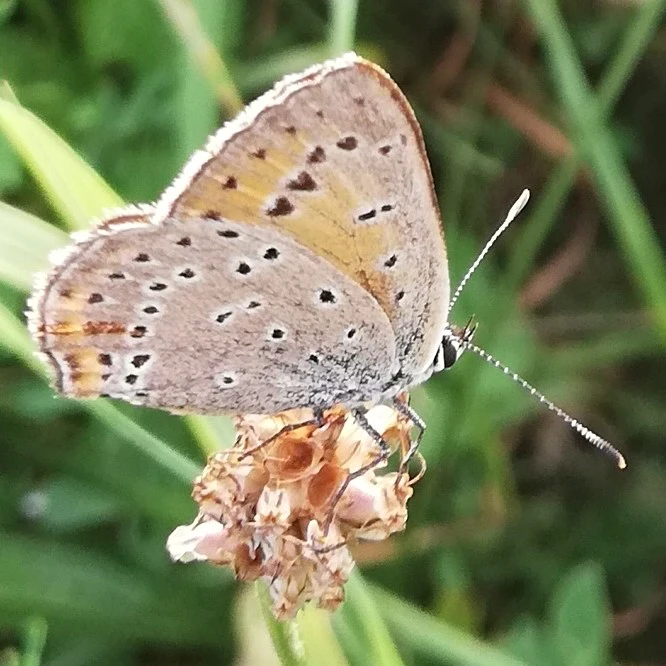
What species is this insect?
Lycaena hippothoe (also Palaeochrysophanus hippothoe)
